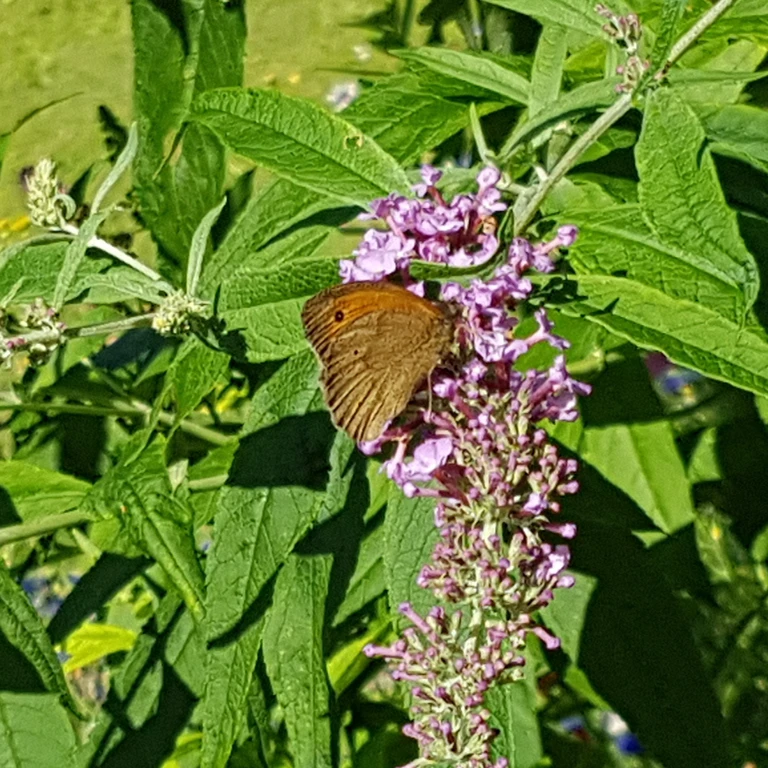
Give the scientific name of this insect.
Maniola jurtina
